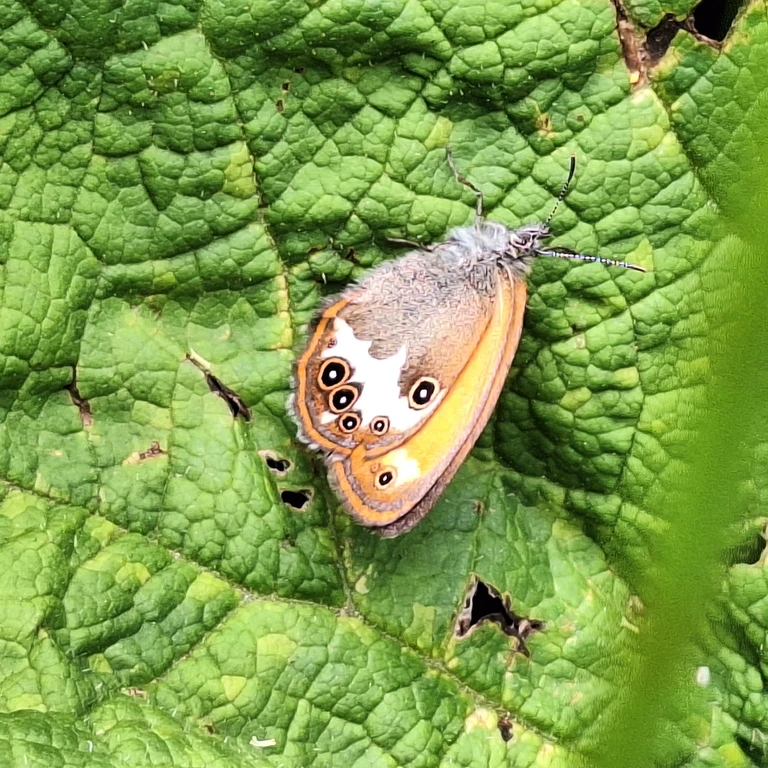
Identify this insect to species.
Coenonympha arcania
